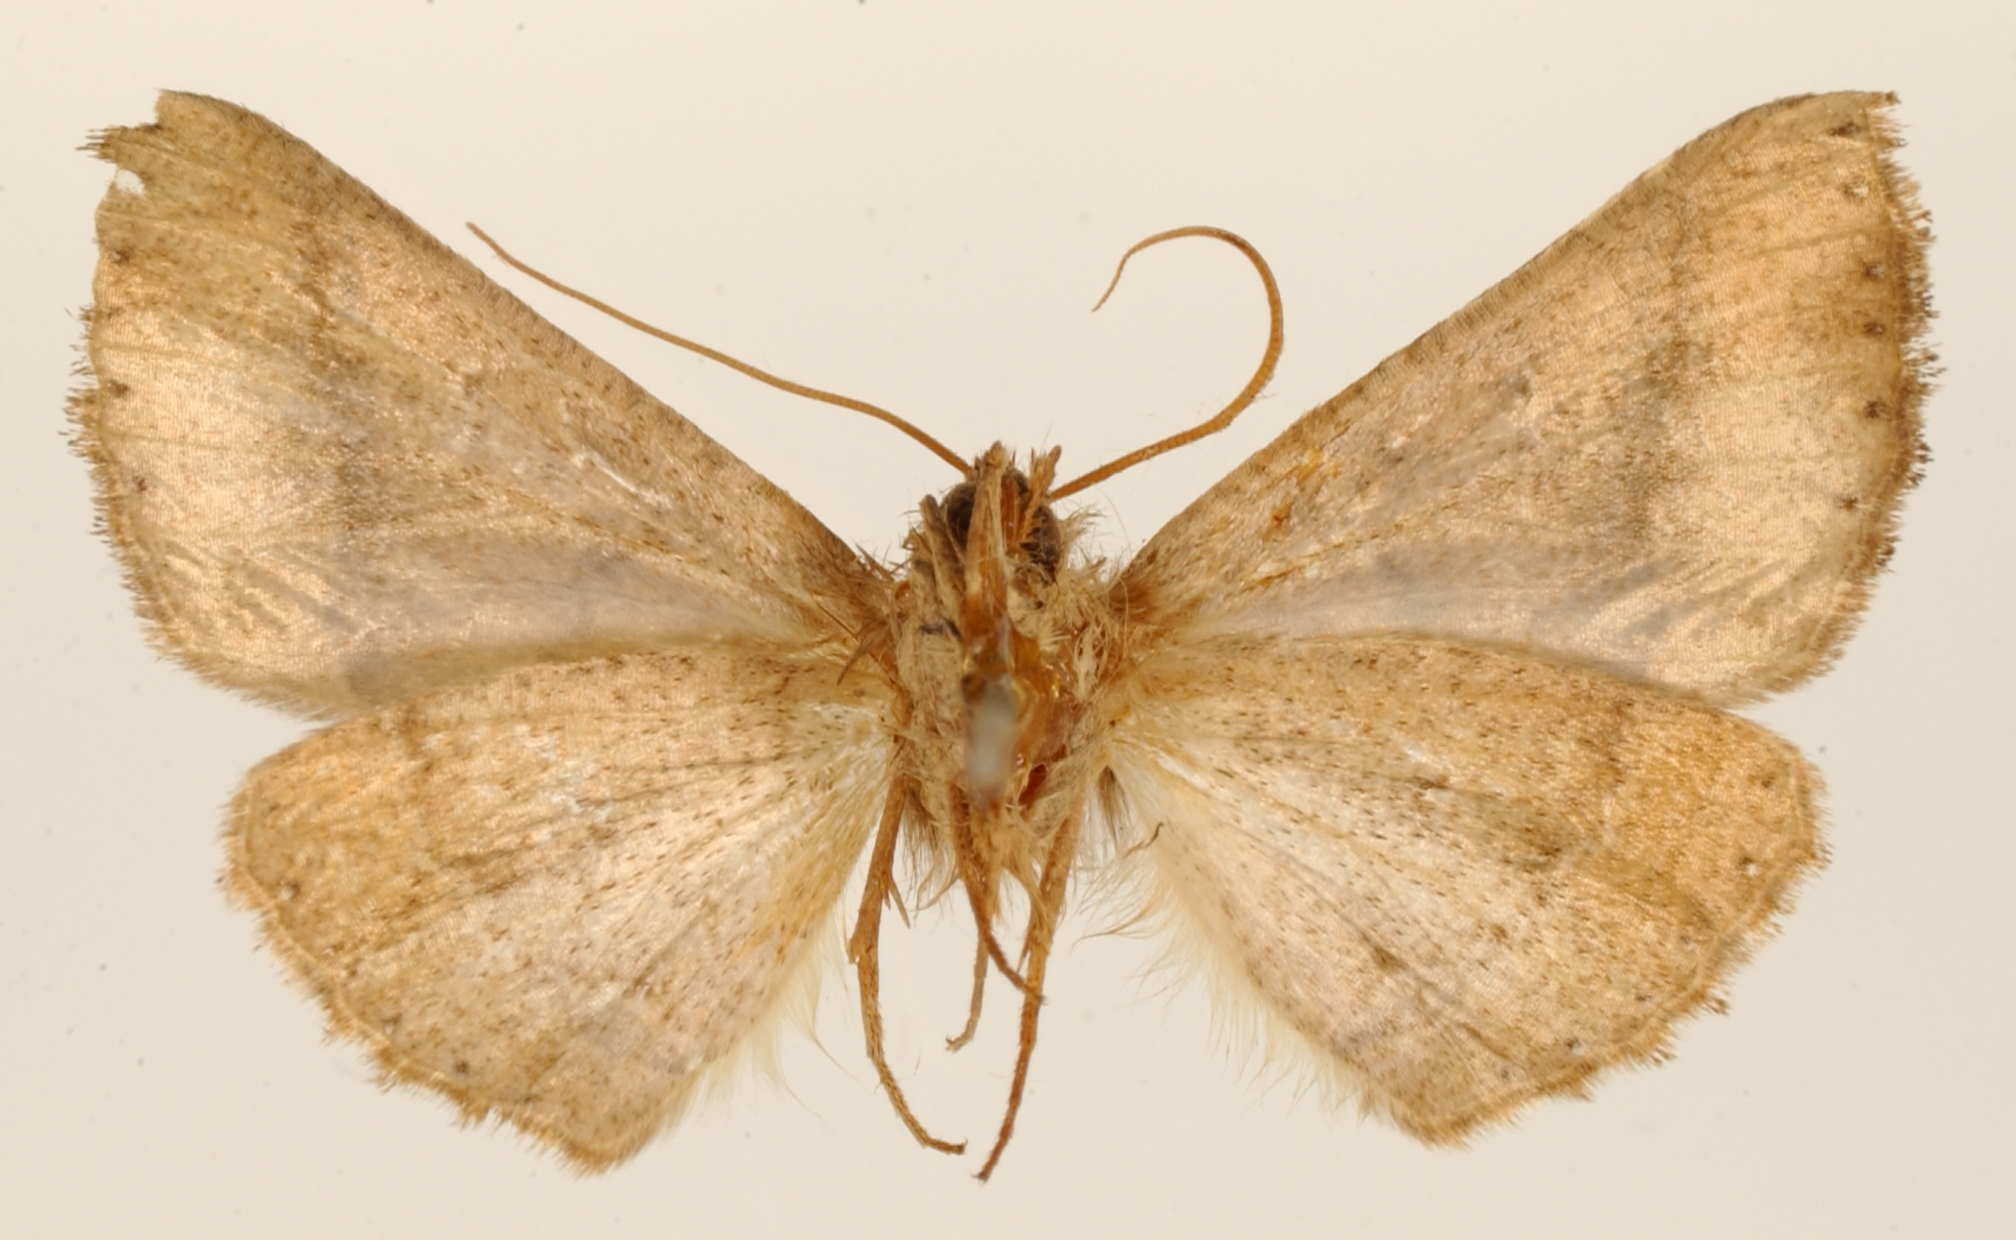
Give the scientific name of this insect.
Meticulodes rufaria
